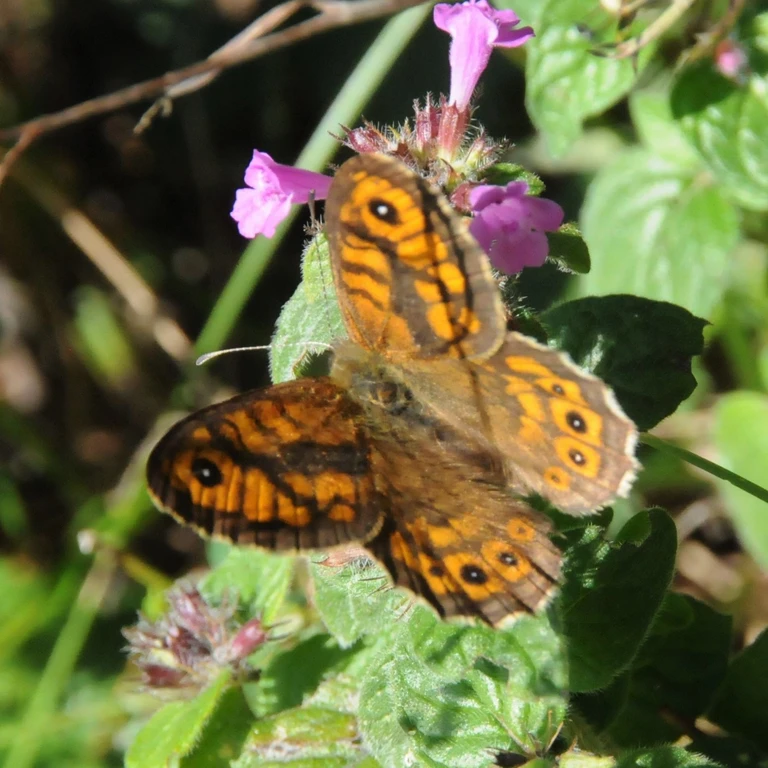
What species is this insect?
Lasiommata megera (also Pararge megera)
